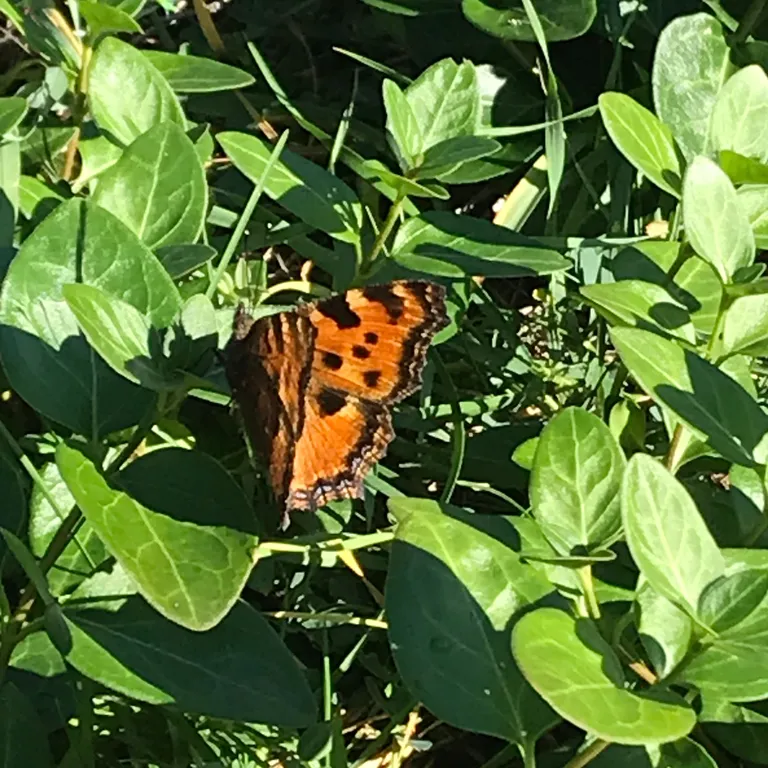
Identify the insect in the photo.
Nymphalis polychloros
